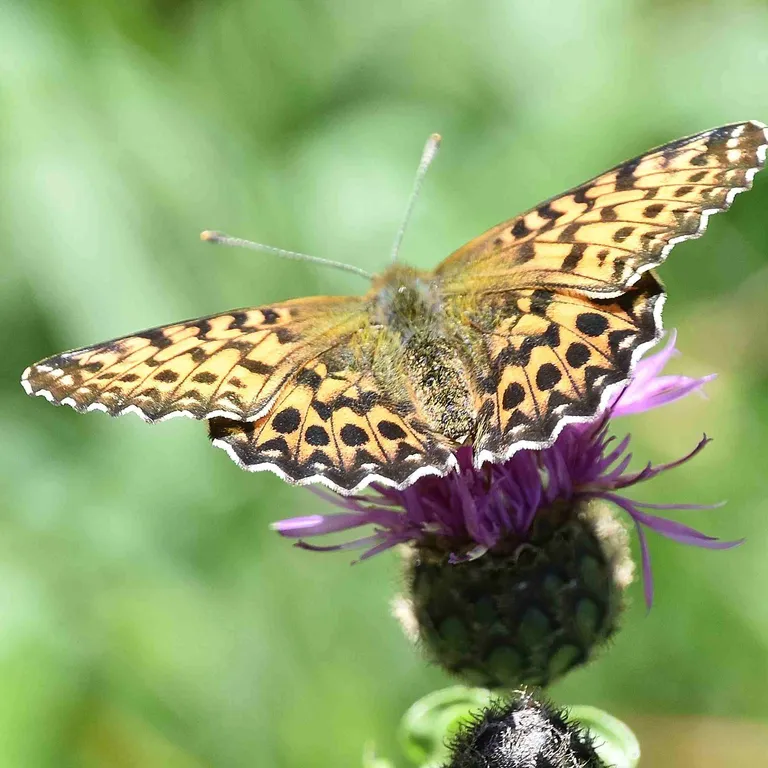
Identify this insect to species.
Boloria titania
